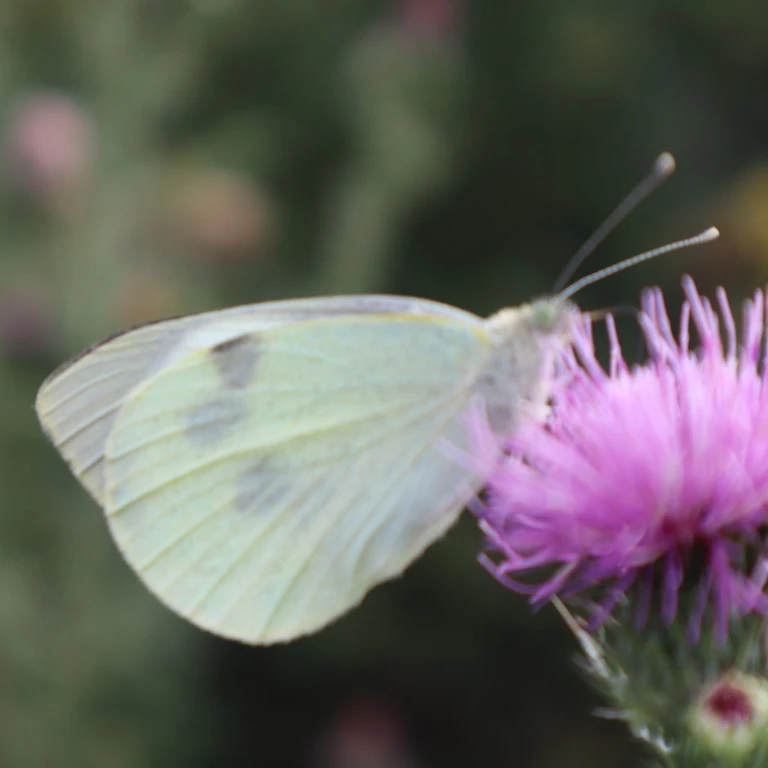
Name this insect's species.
Pieris brassicae
